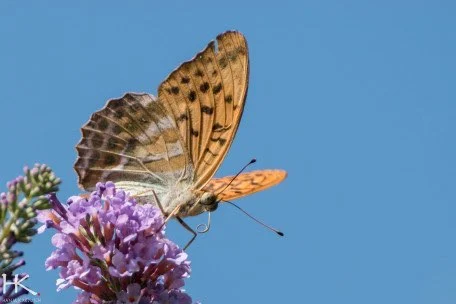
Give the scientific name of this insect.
Argynnis paphia
